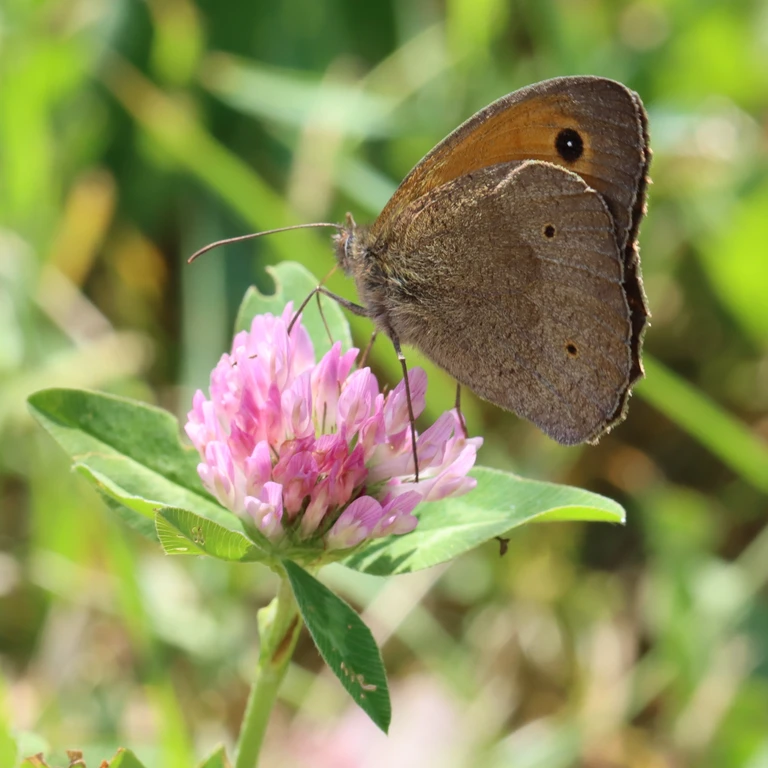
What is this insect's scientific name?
Maniola jurtina
